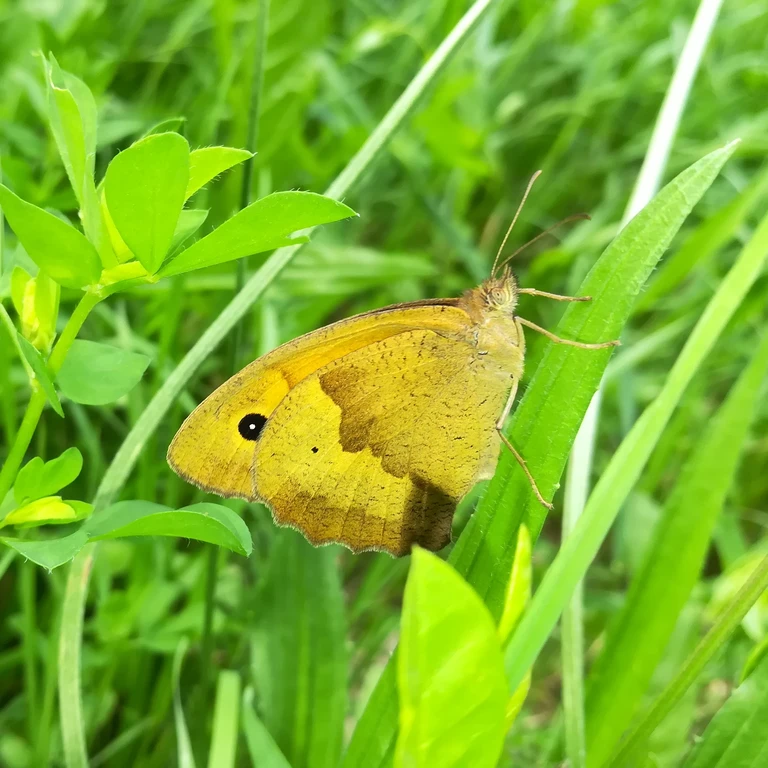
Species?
Maniola jurtina
